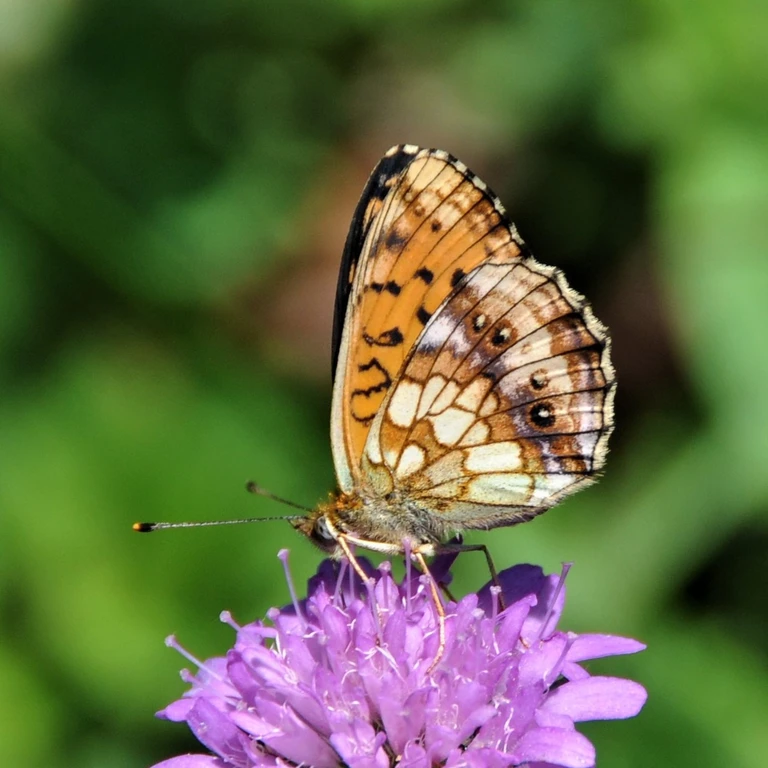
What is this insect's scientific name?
Brenthis ino
